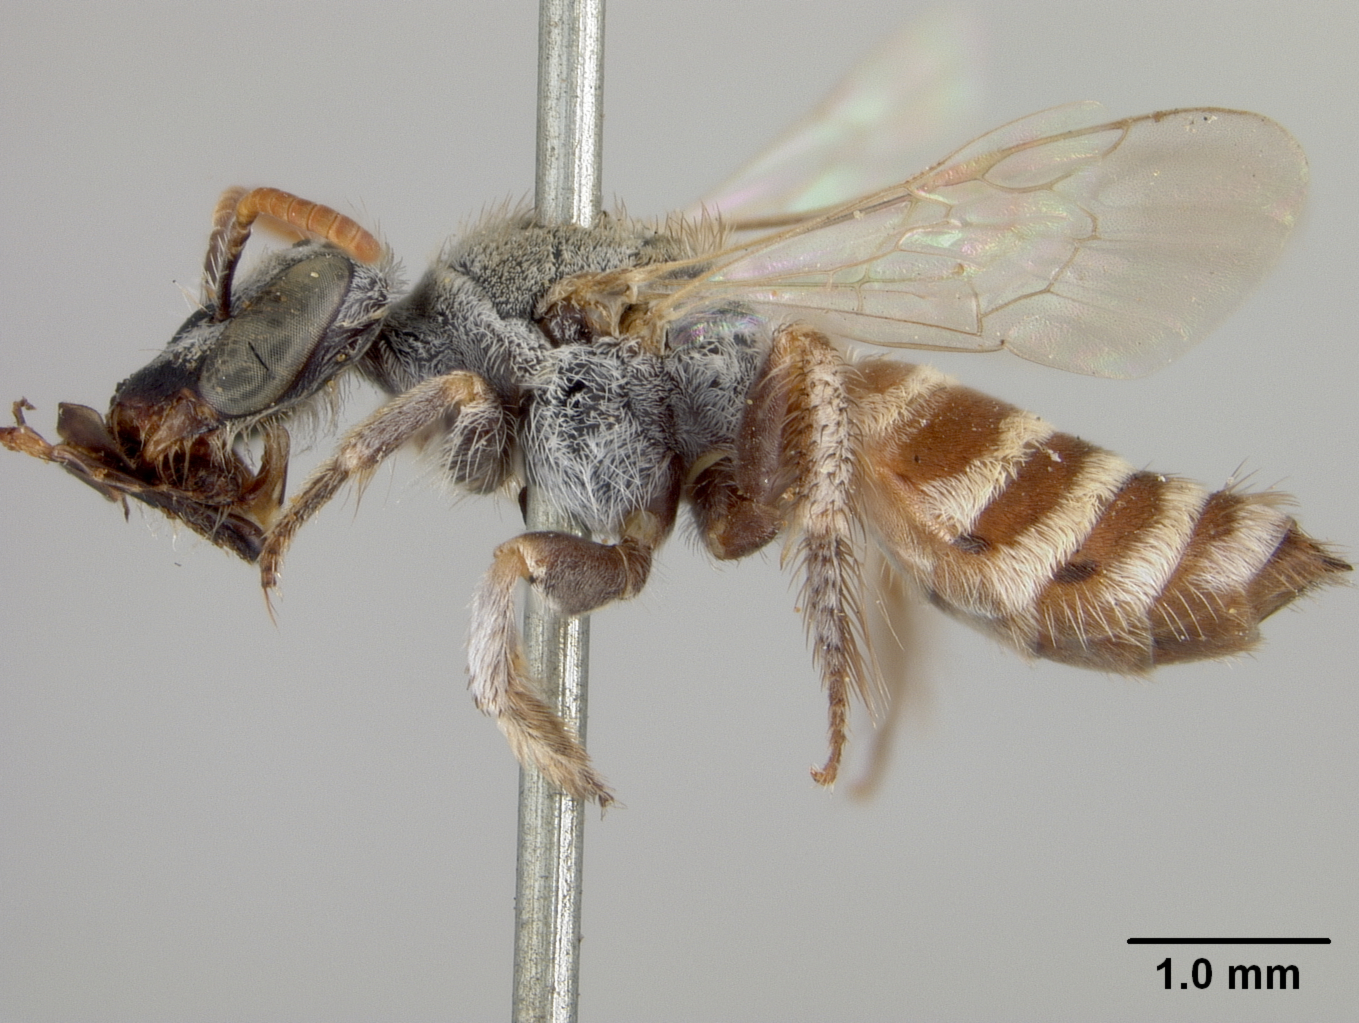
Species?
Hesperaspis elegantula
